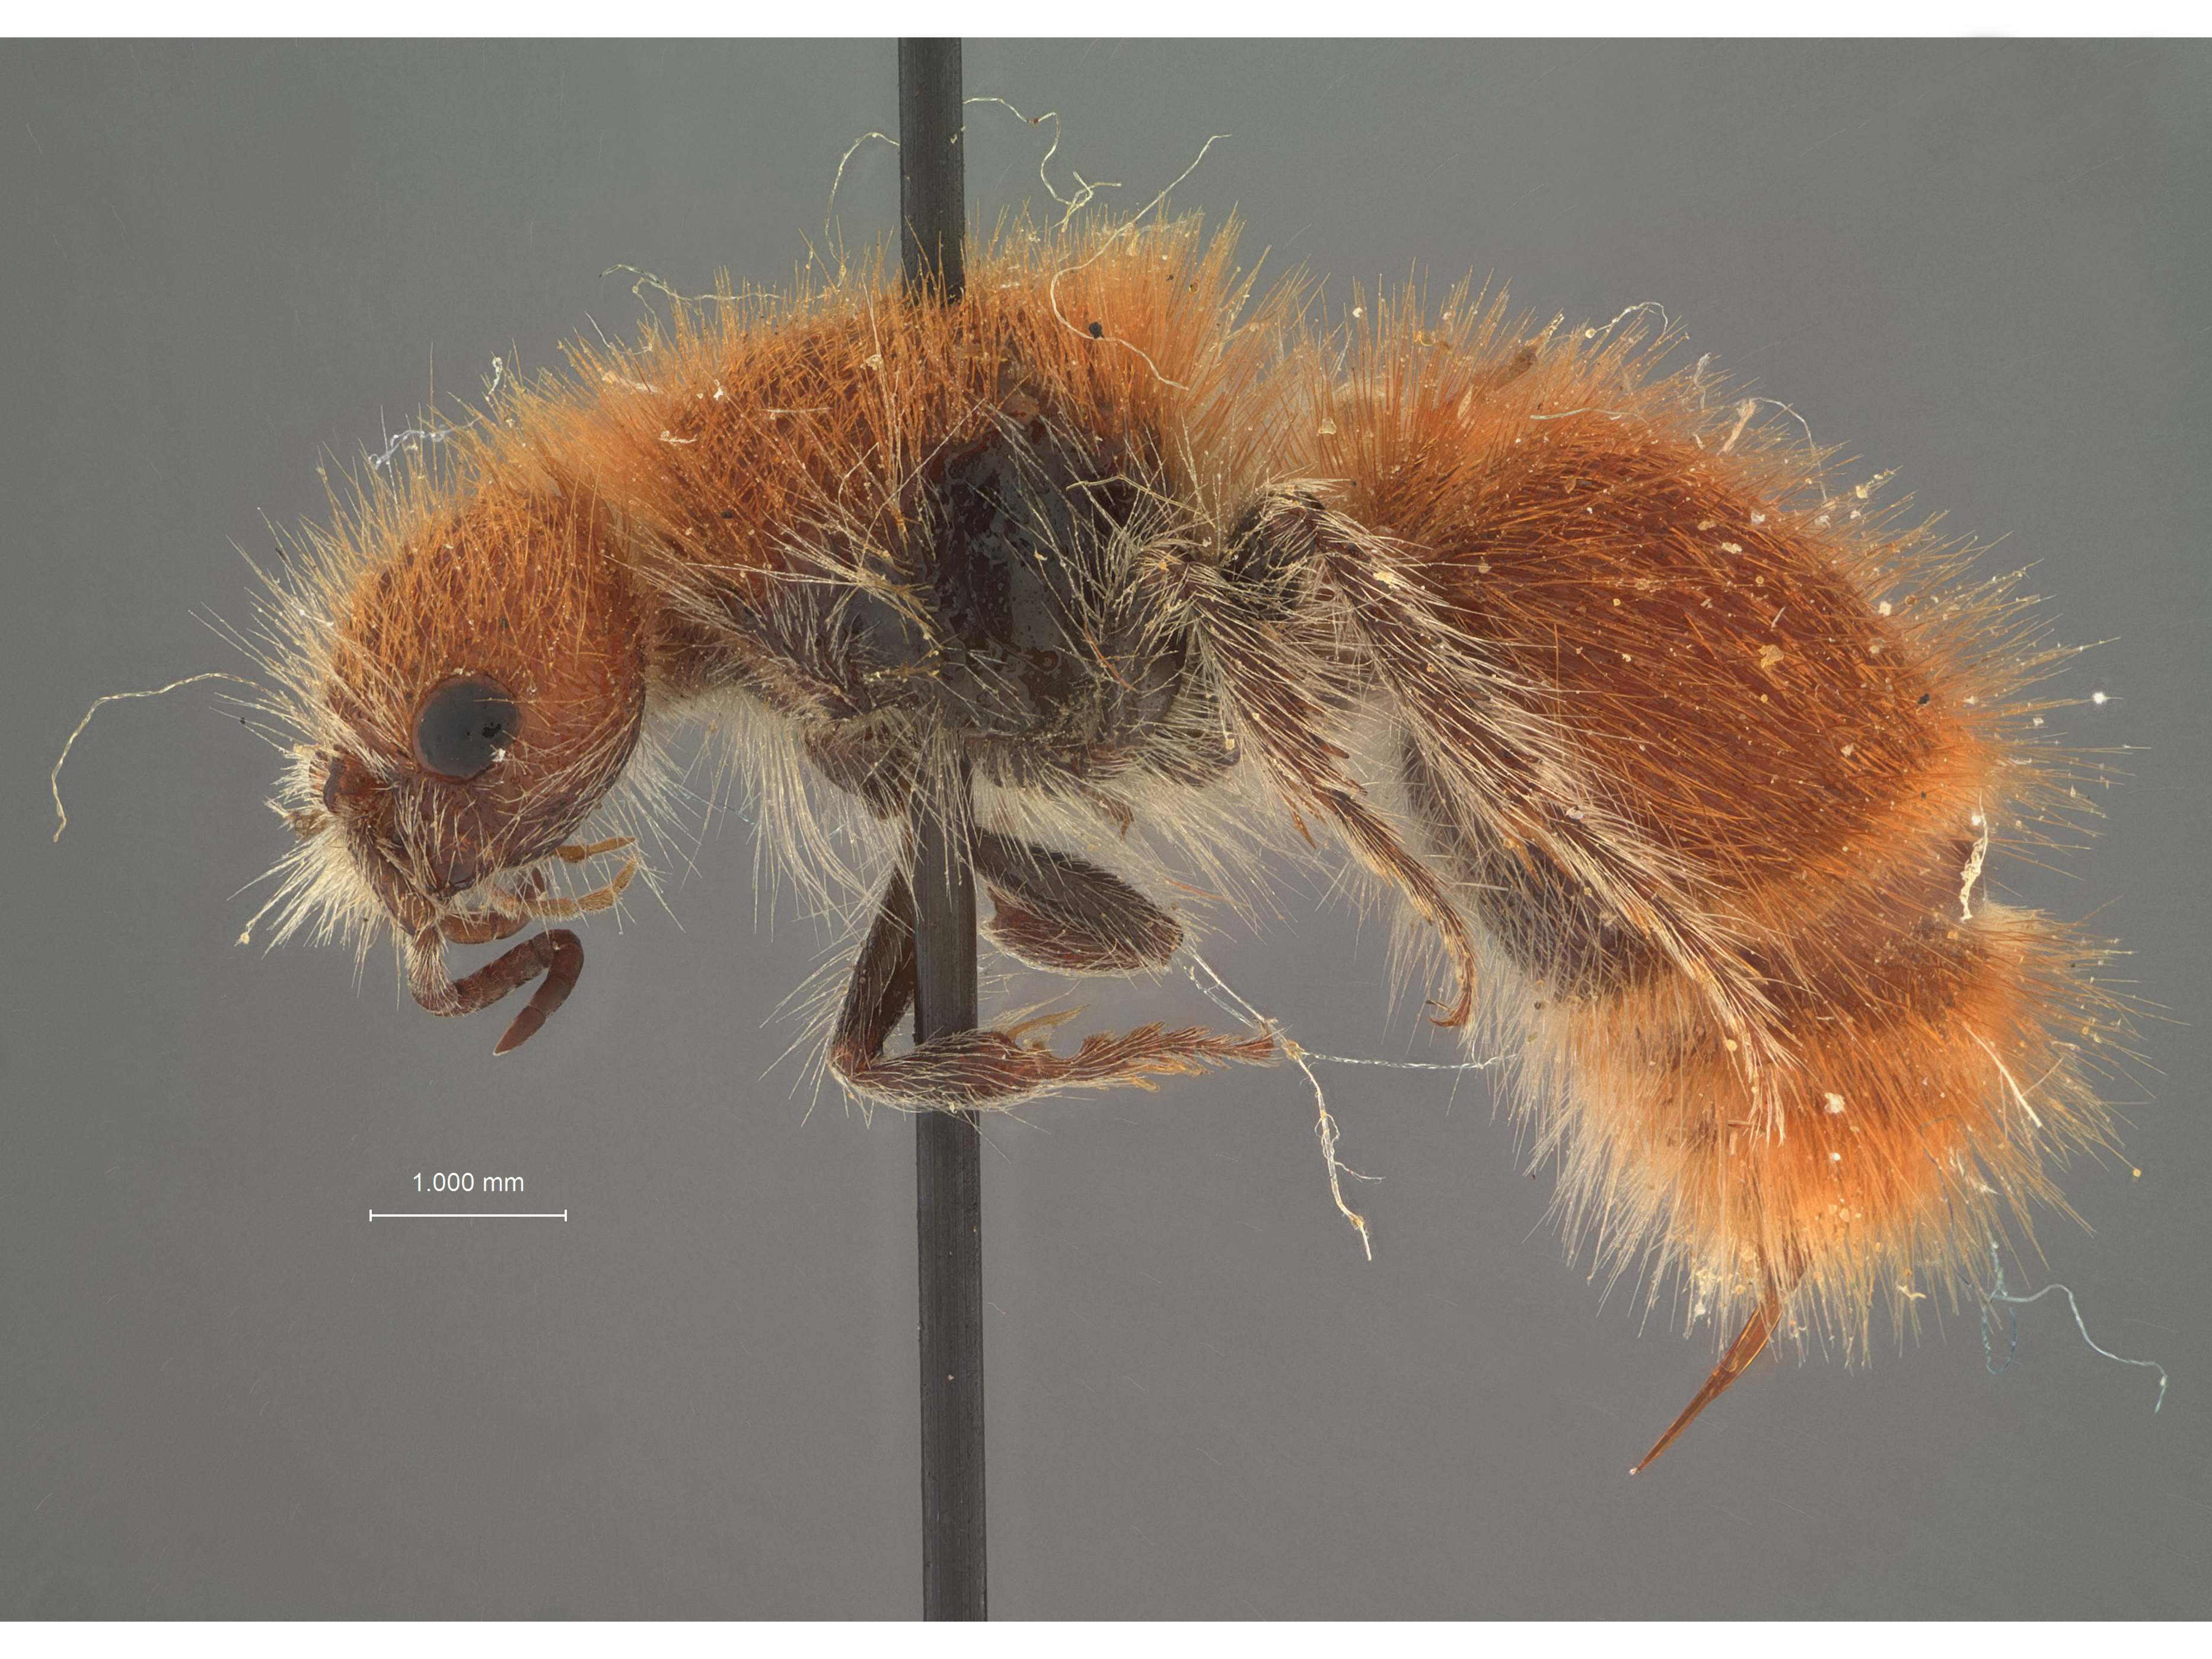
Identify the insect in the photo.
Dasymutilla sumneriella
